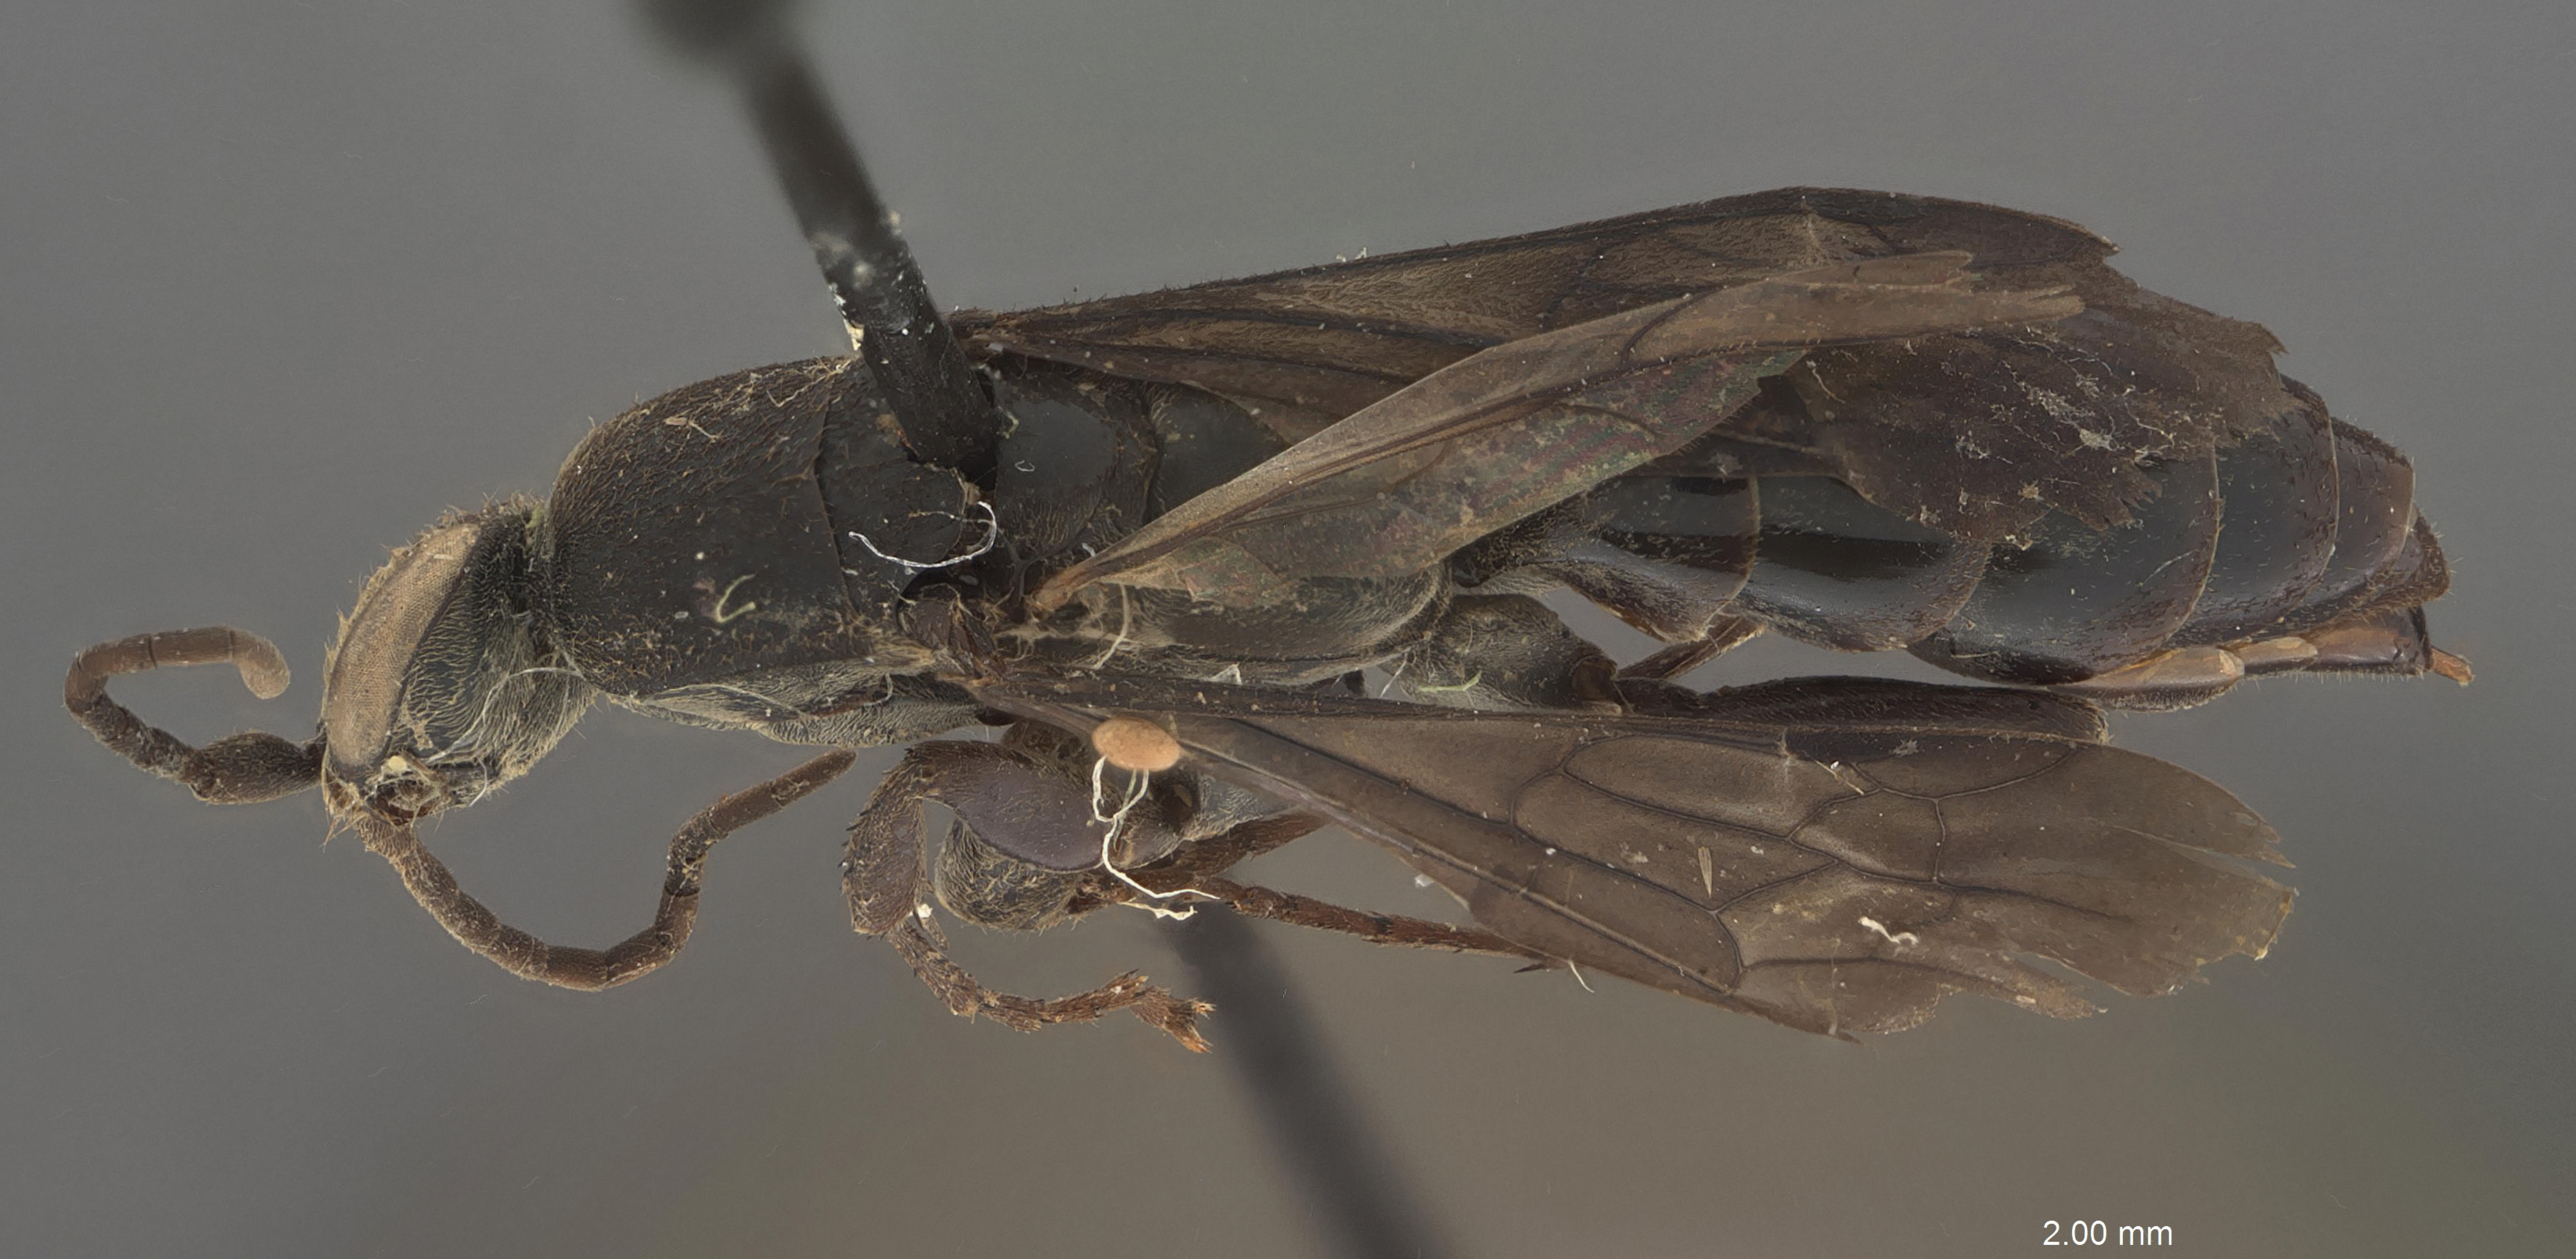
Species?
Aporus funestus
